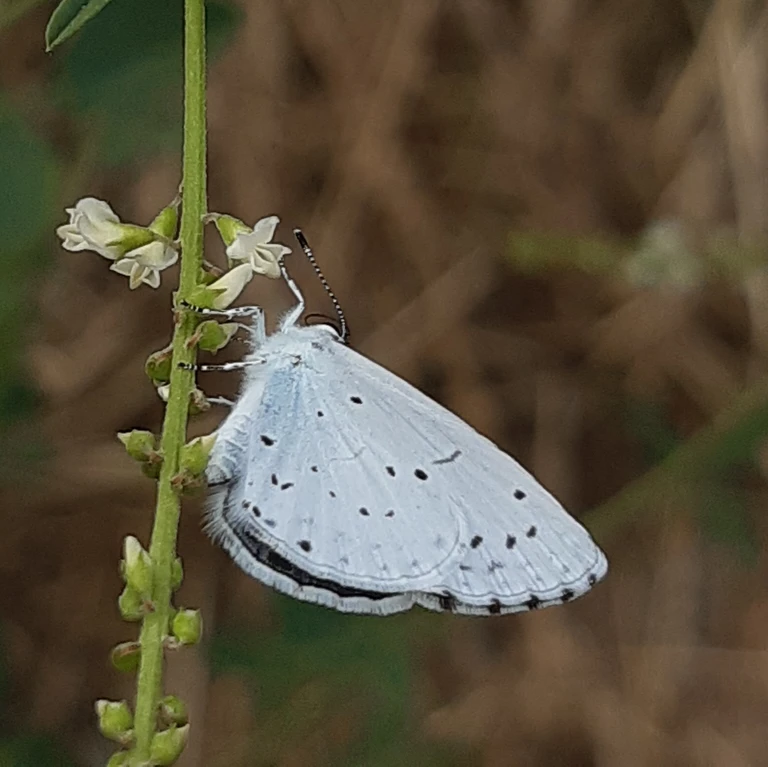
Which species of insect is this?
Celastrina argiolus
